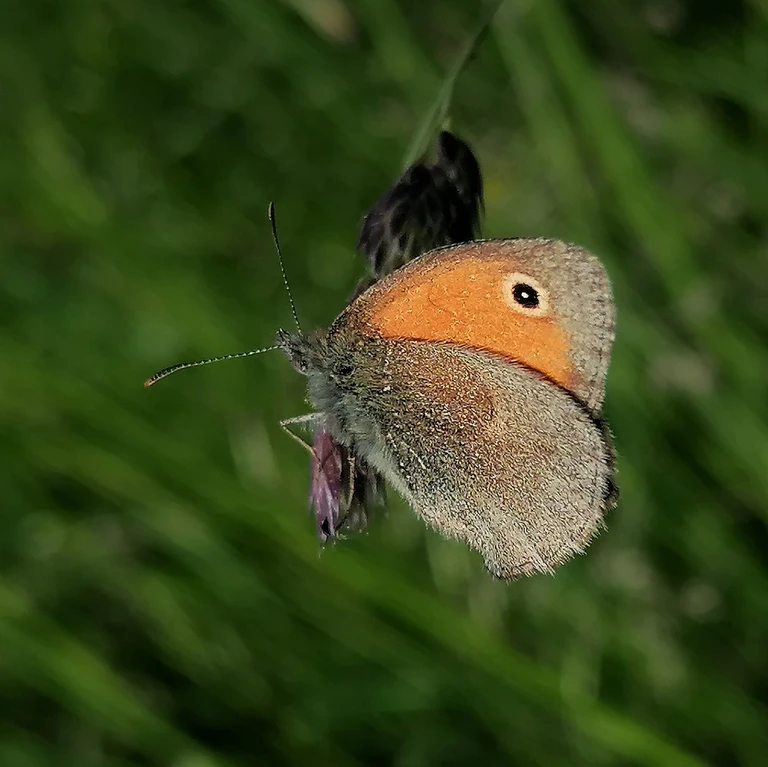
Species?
Coenonympha pamphilus
